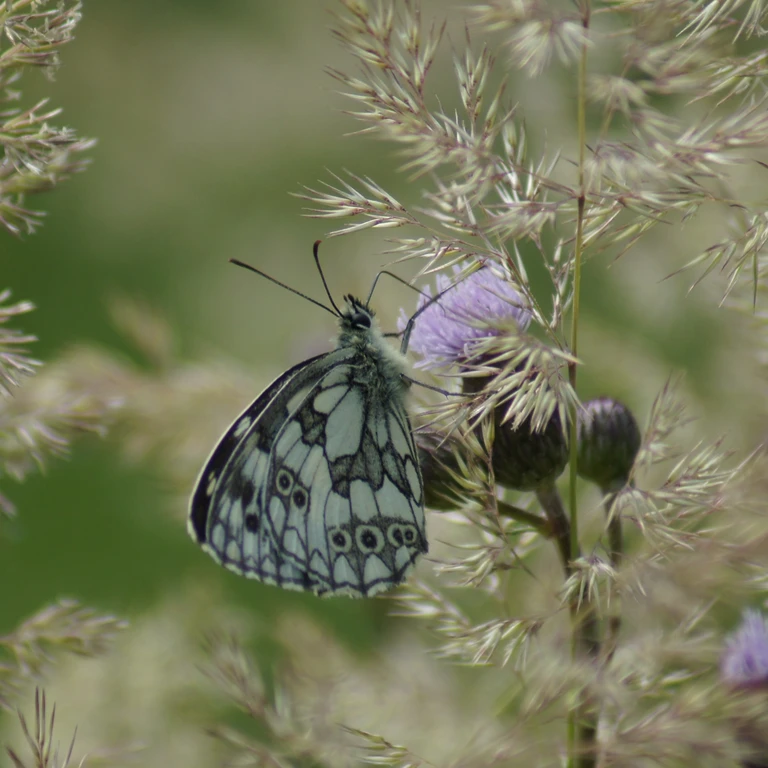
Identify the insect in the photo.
Melanargia galathea
